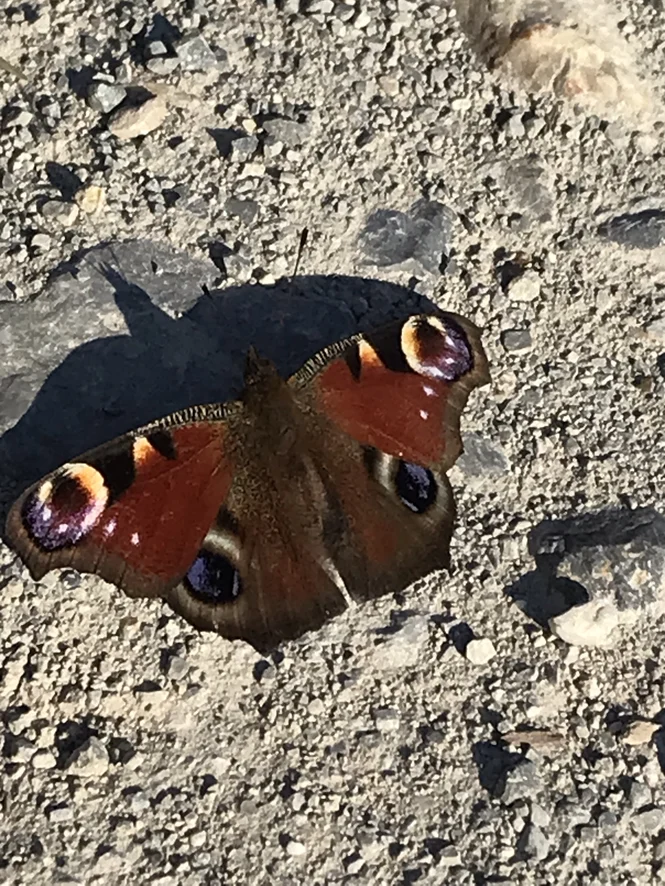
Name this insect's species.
Aglais io
